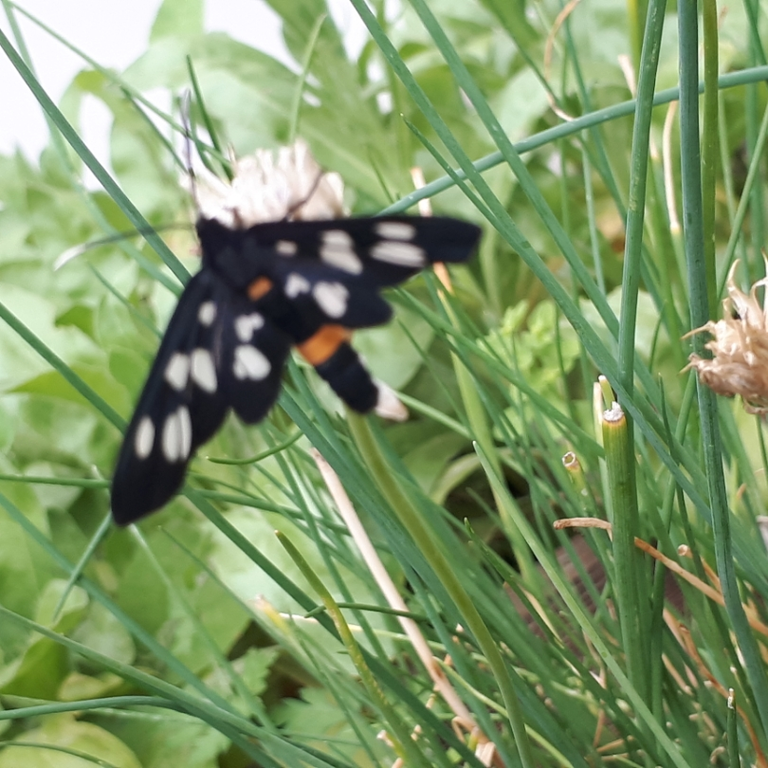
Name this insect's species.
Amata phegea
